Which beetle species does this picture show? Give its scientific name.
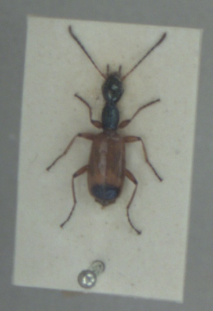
Odacantha melanura
